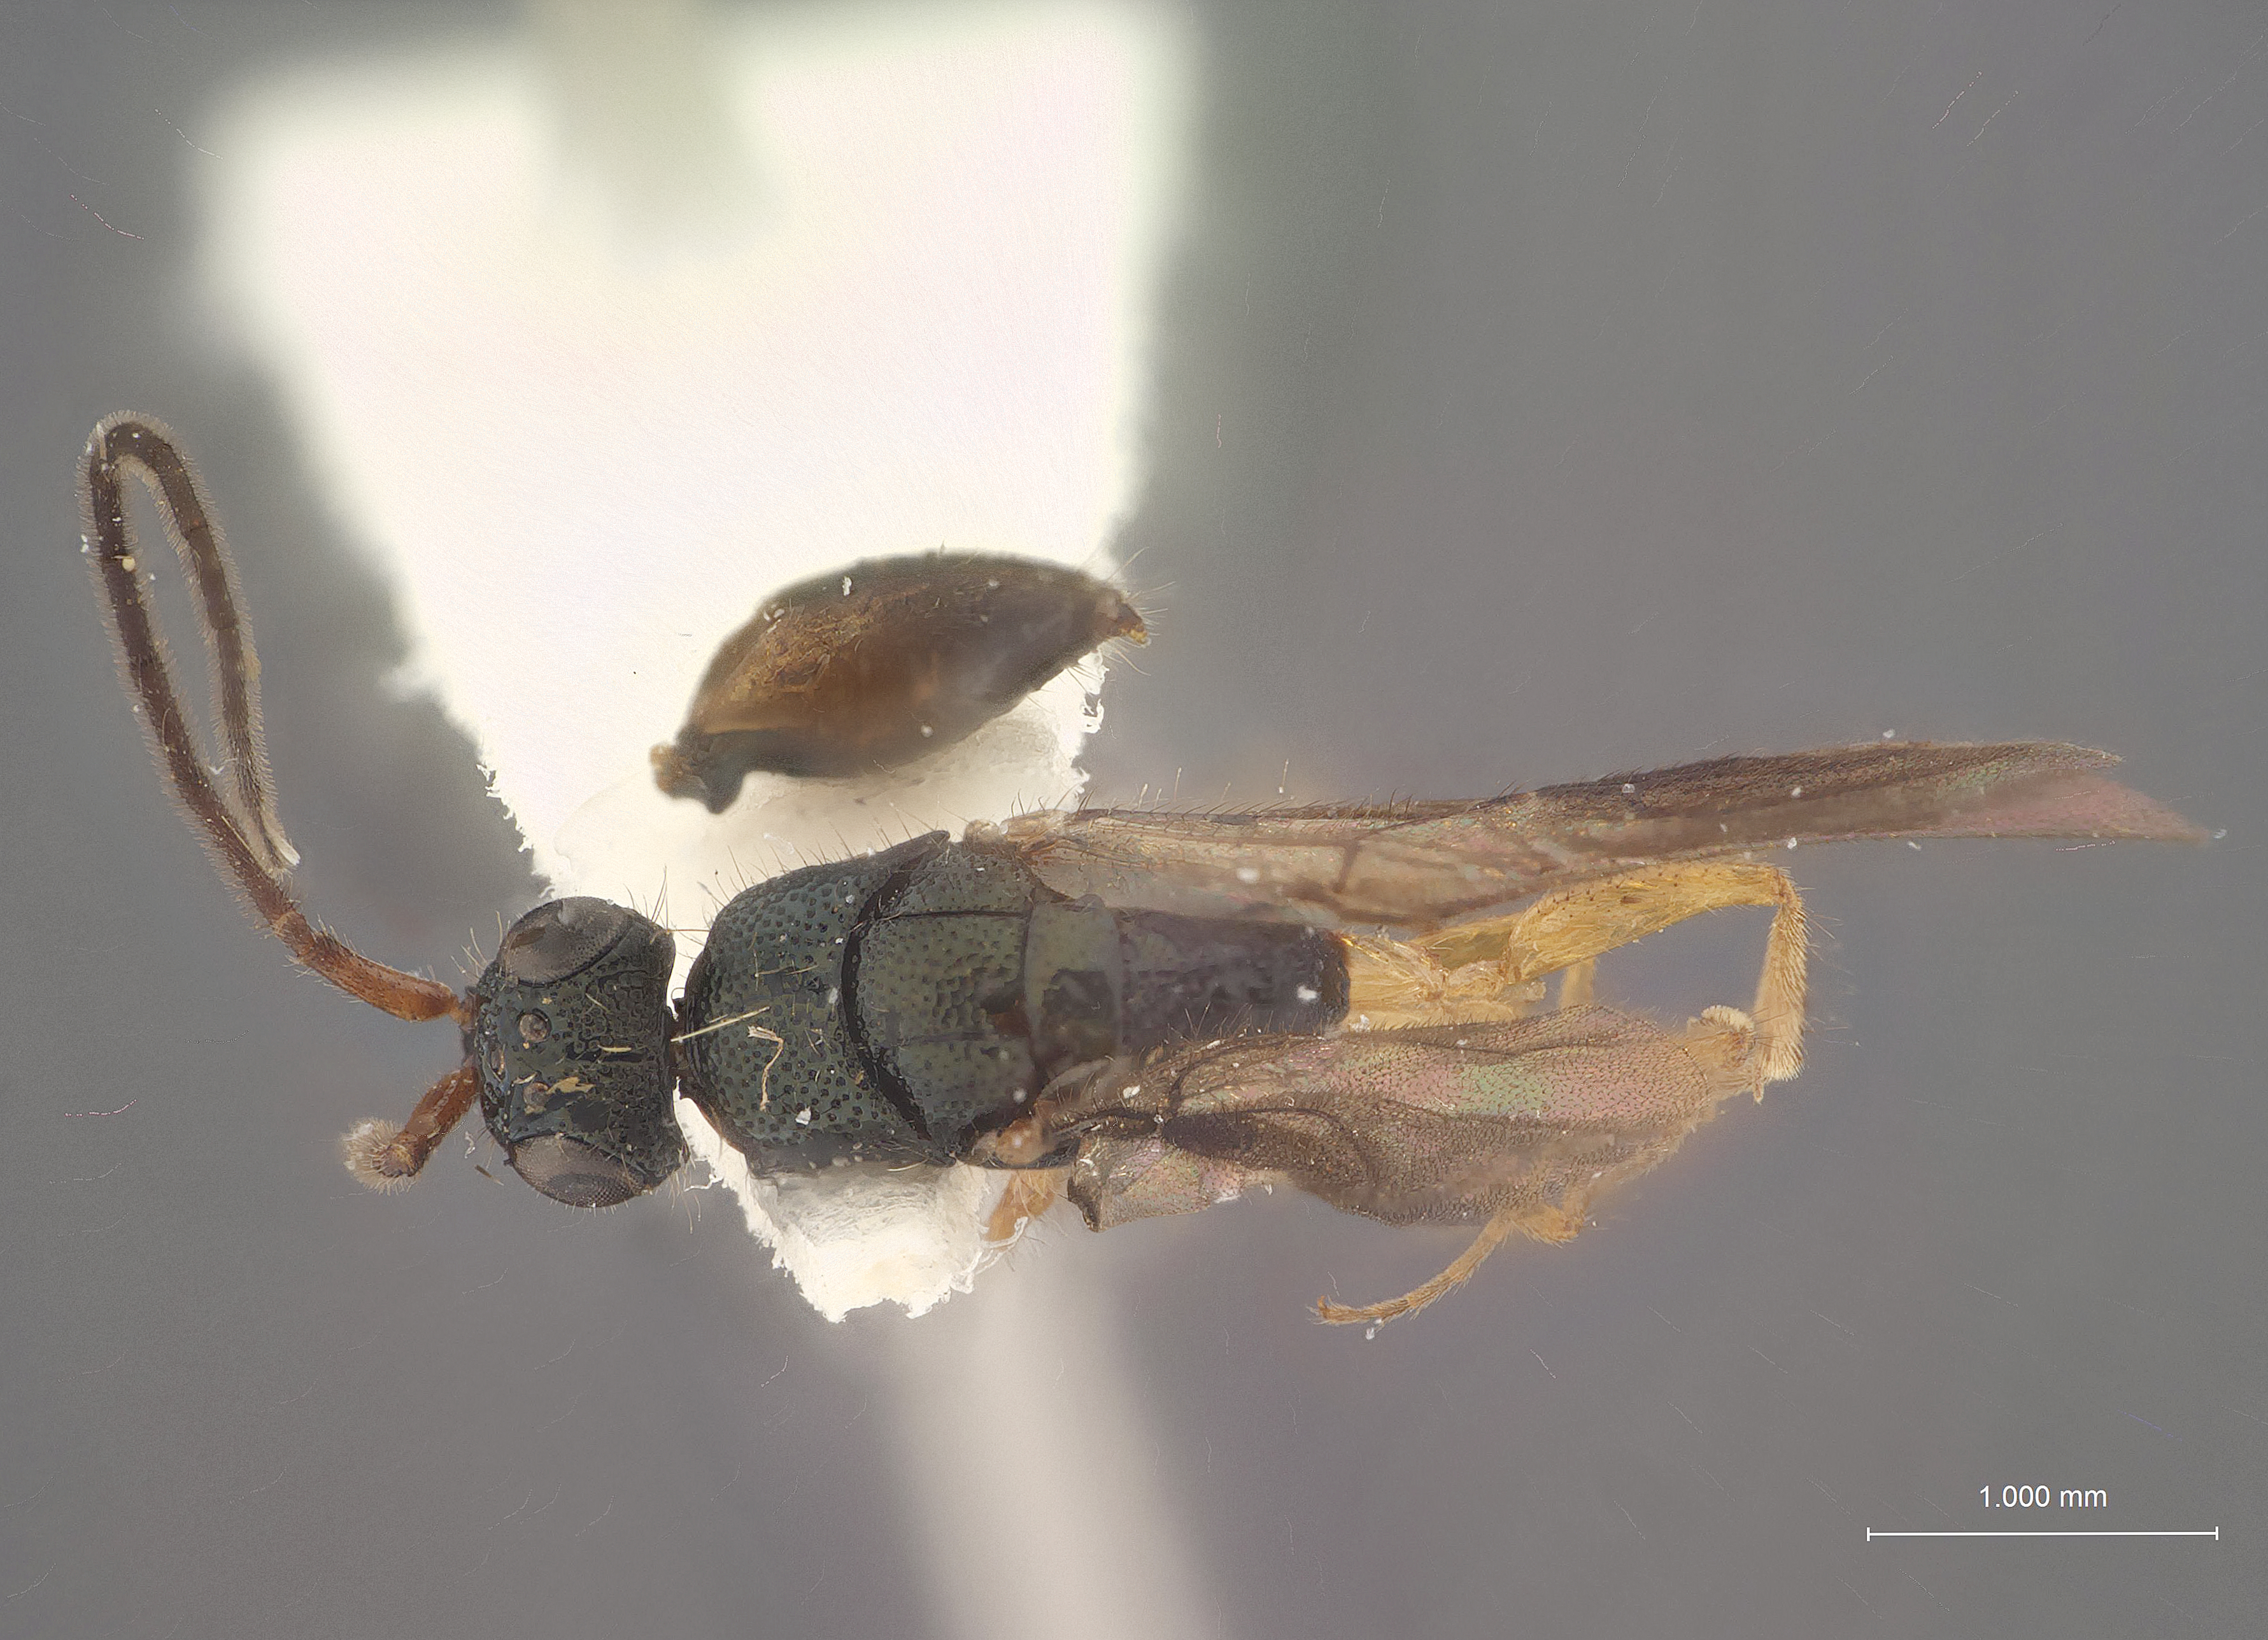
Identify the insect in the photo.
Cladobethylus ceylonicus
